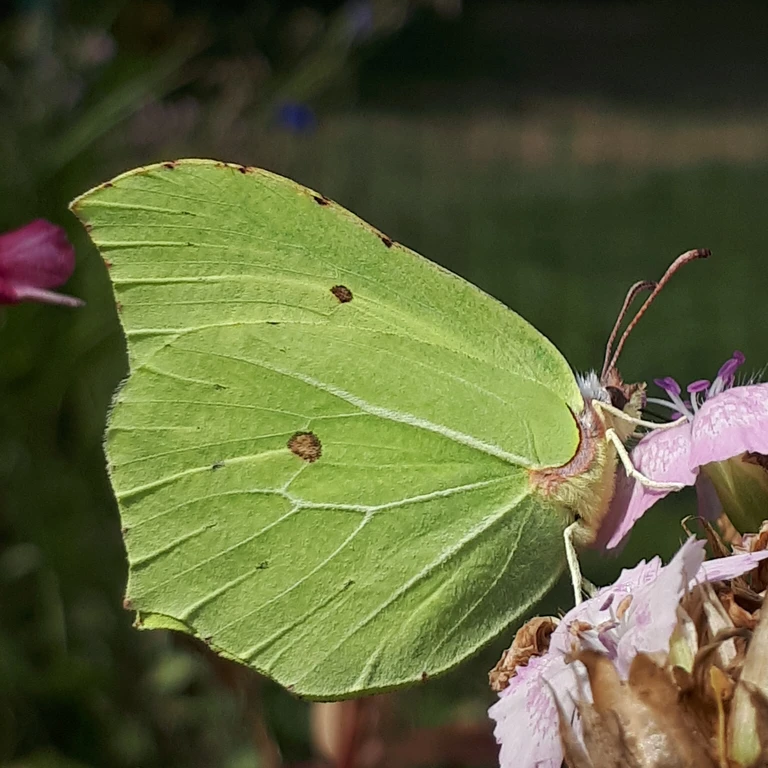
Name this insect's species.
Gonepteryx rhamni
